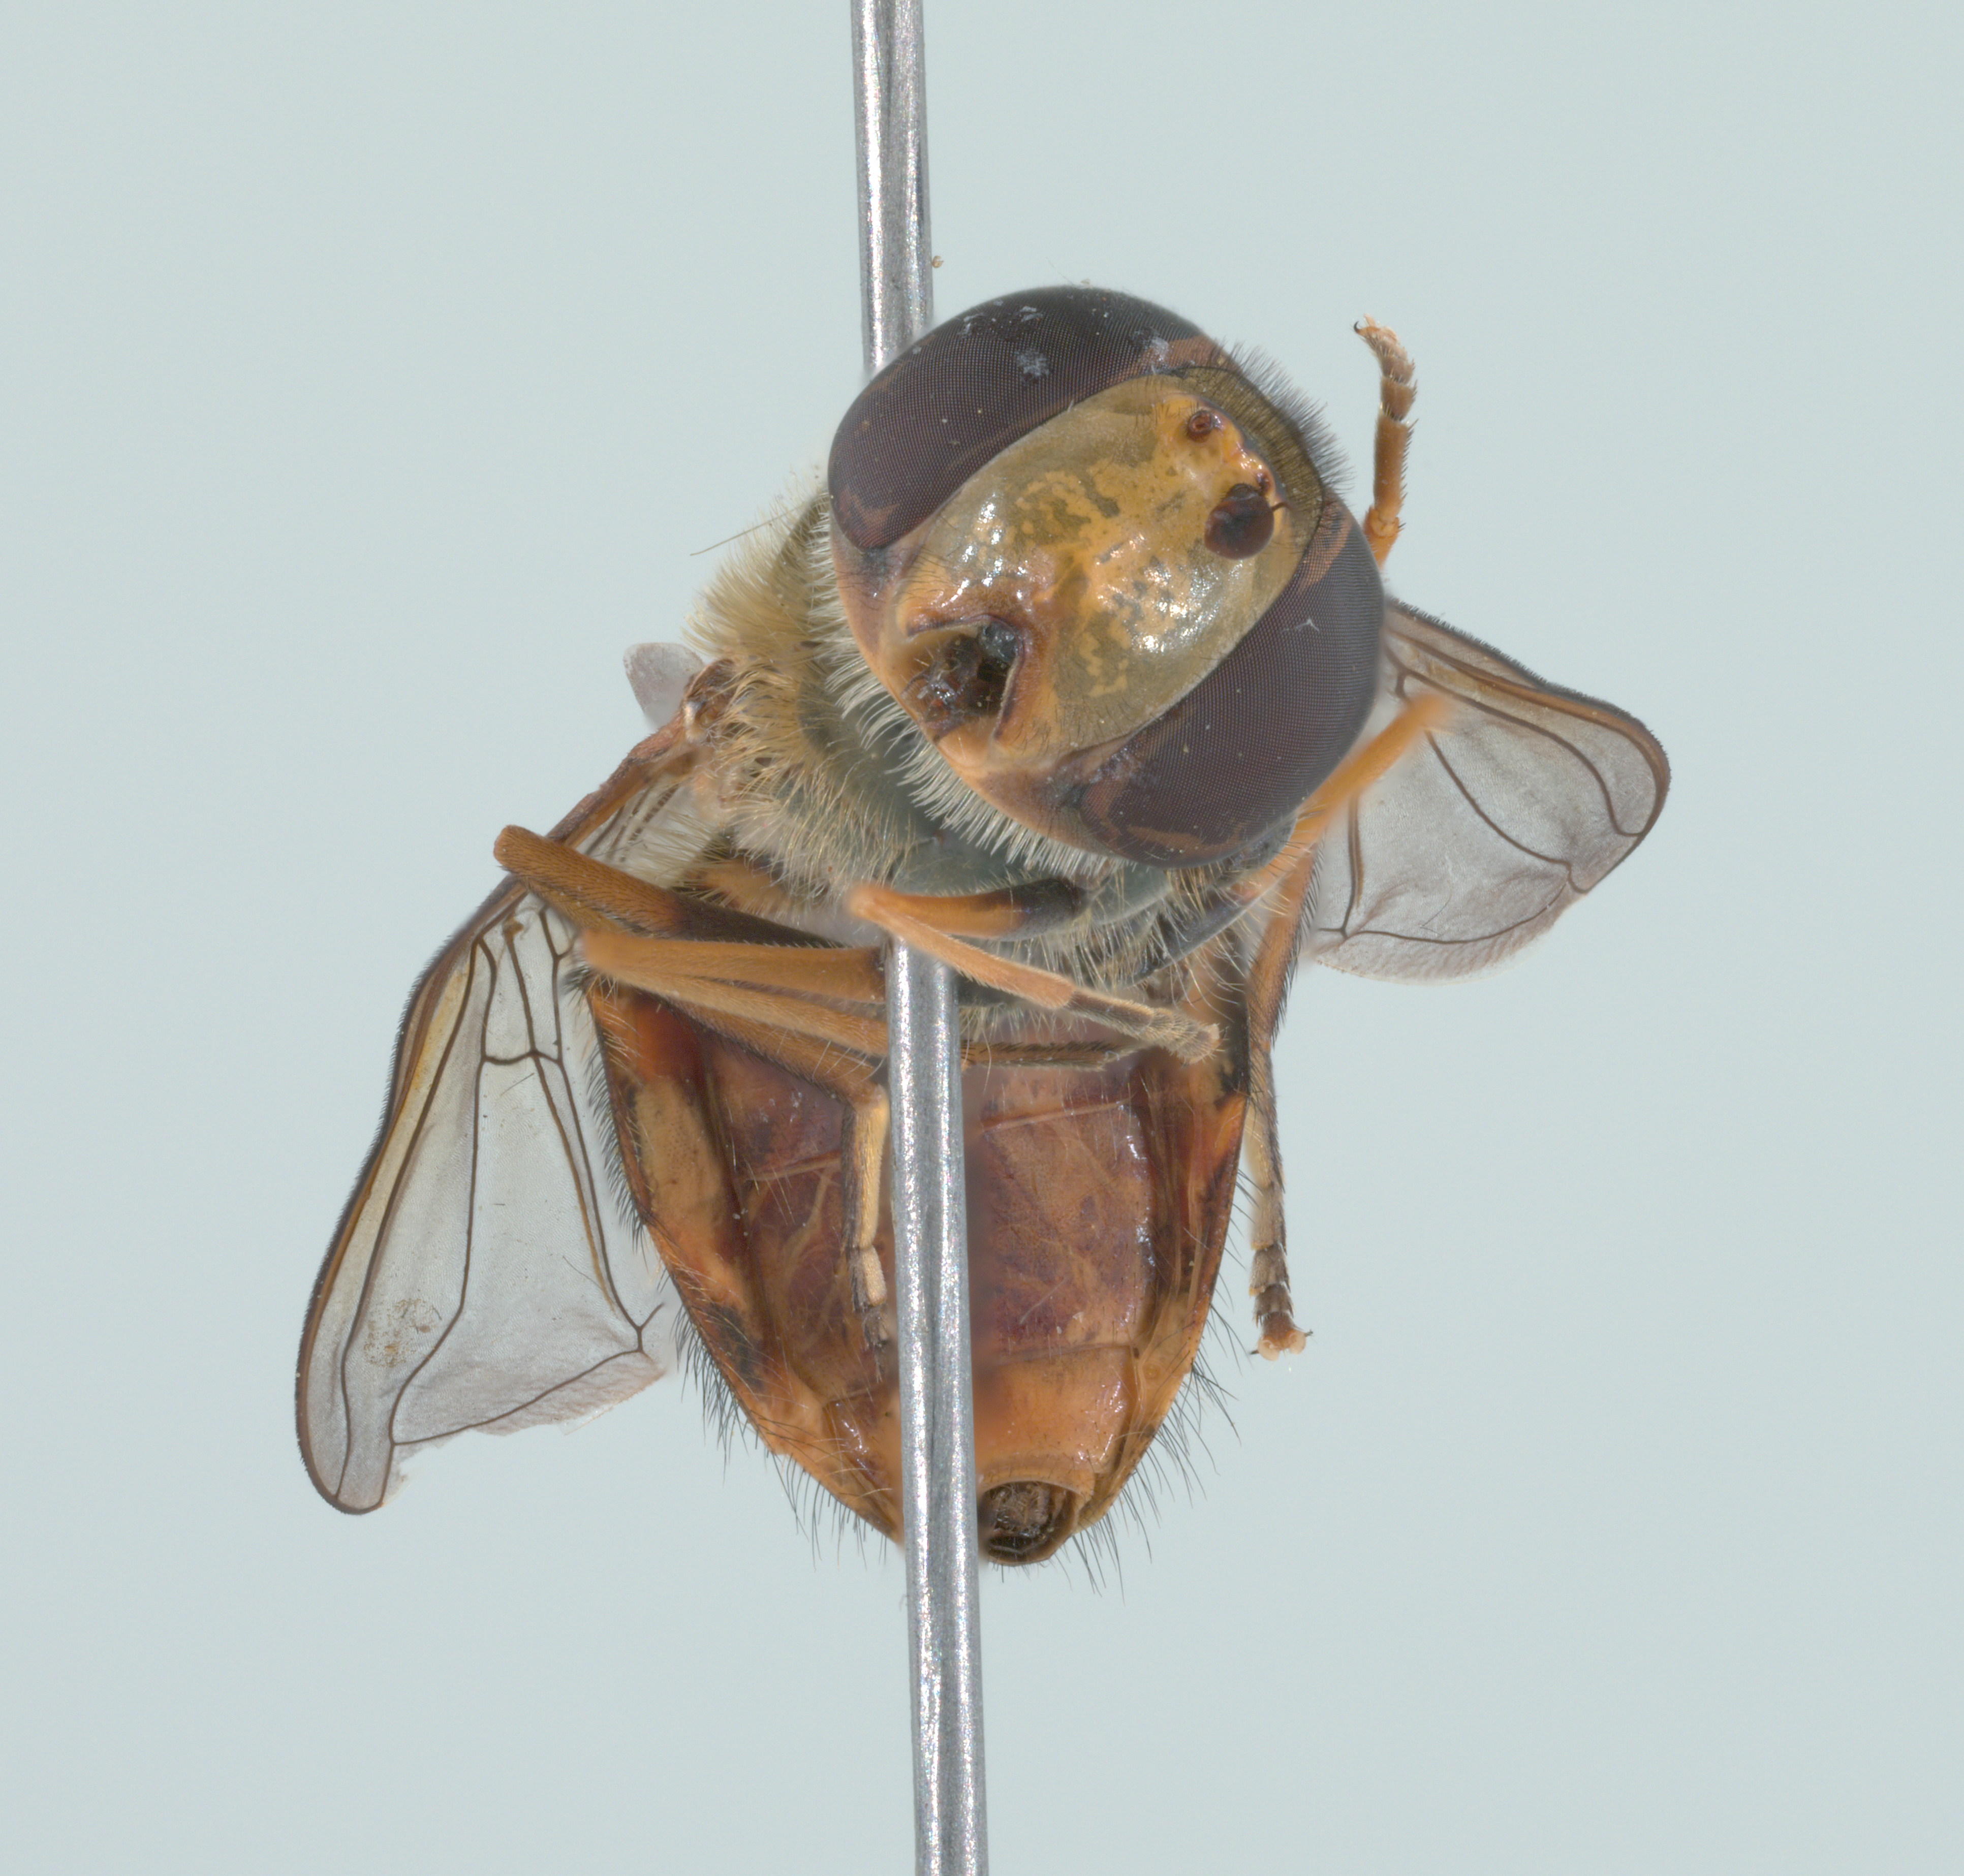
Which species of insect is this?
Syrphus torvus
